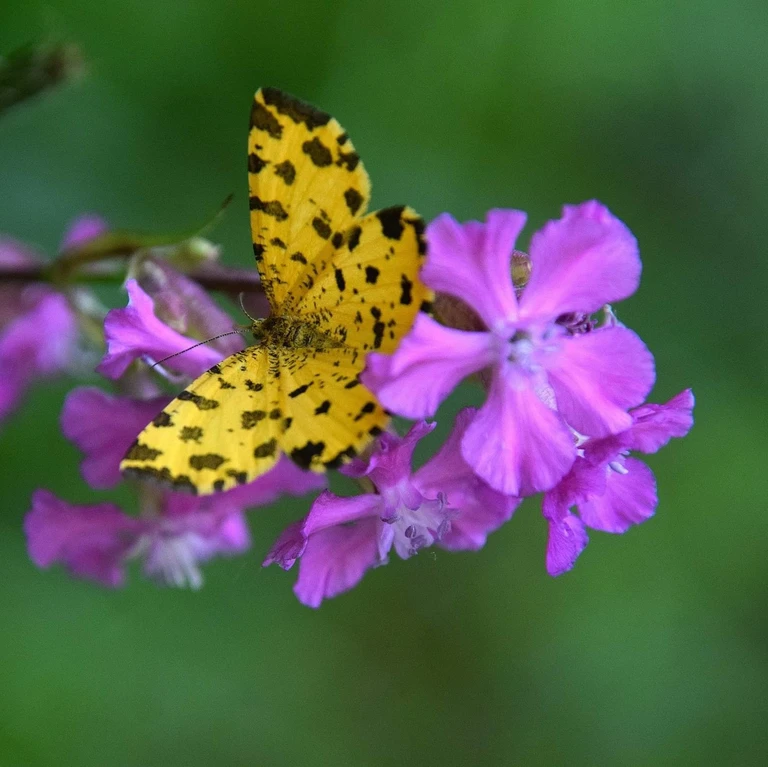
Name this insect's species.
Pseudopanthera macularia
